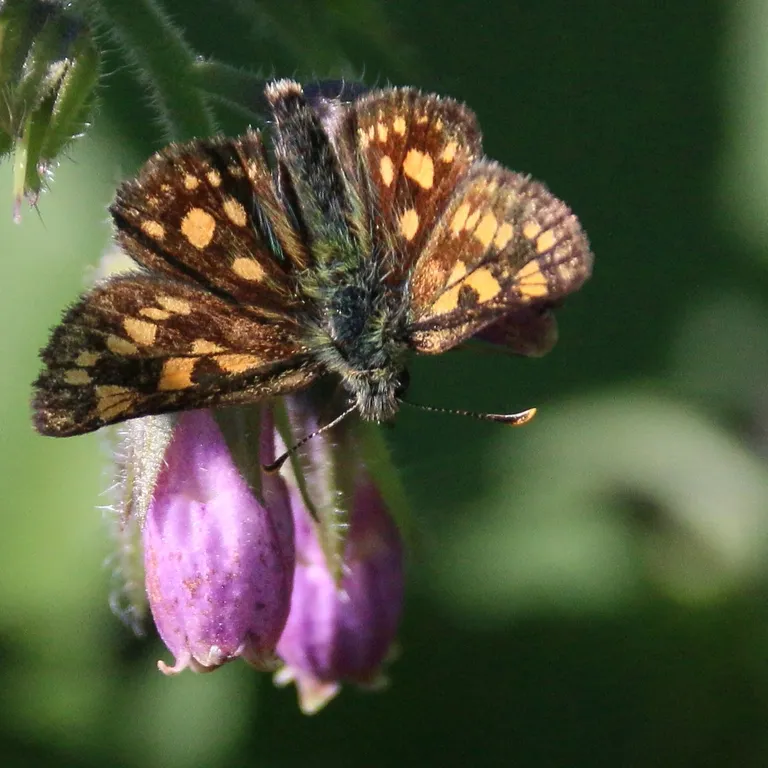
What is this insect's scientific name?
Carterocephalus palaemon
